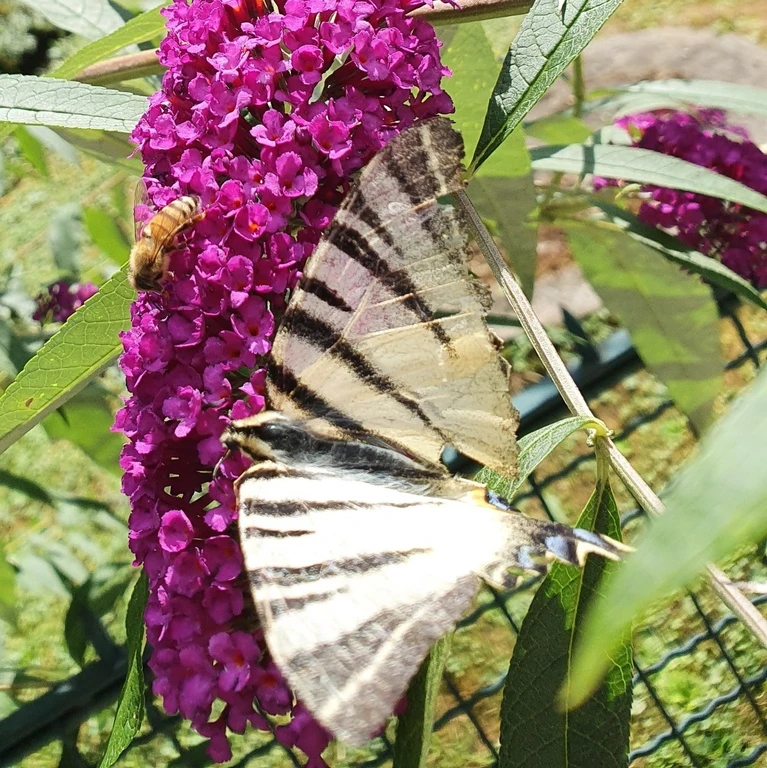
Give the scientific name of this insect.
Iphiclides podalirius
